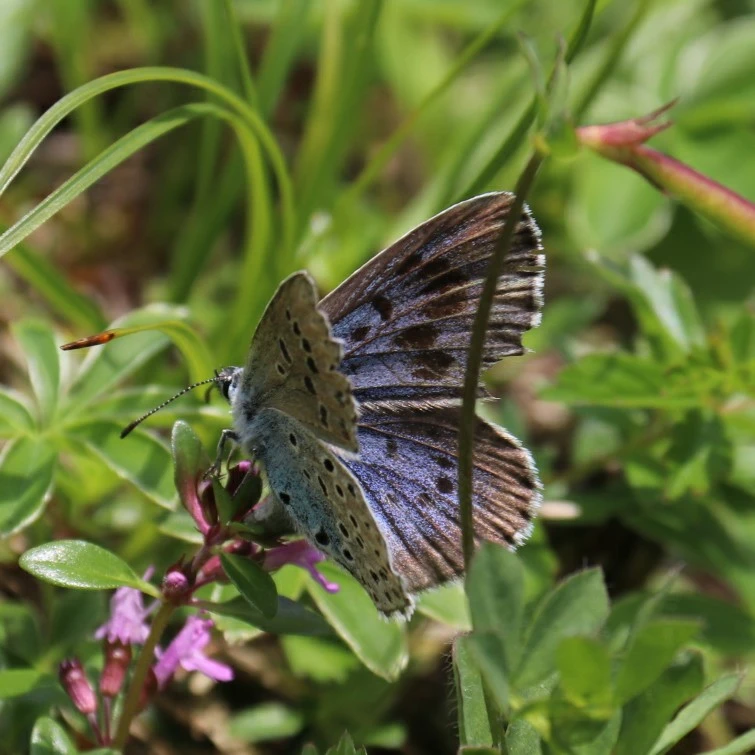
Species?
Phengaris arion (also Maculinea arion)
